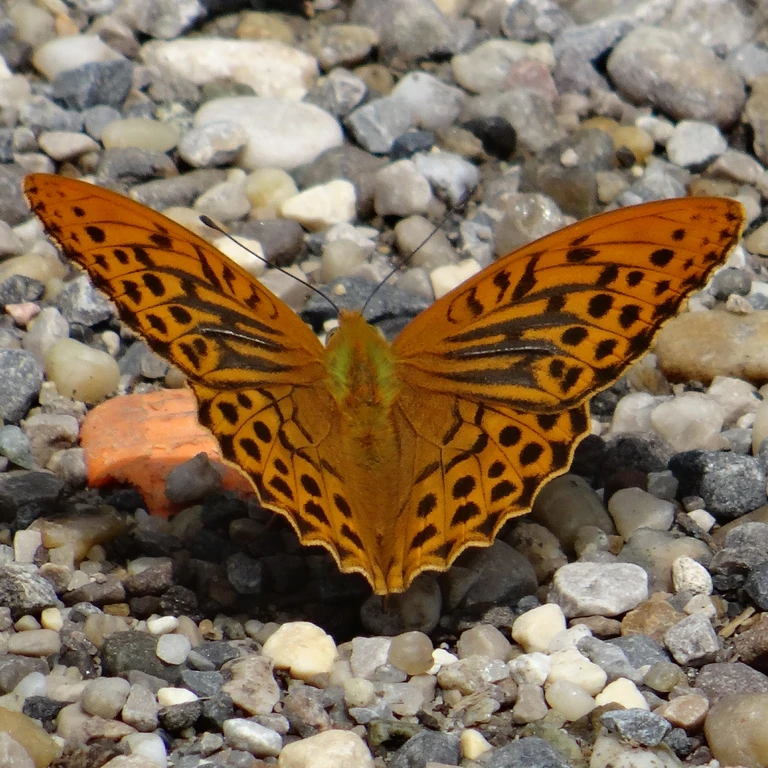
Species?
Argynnis paphia
